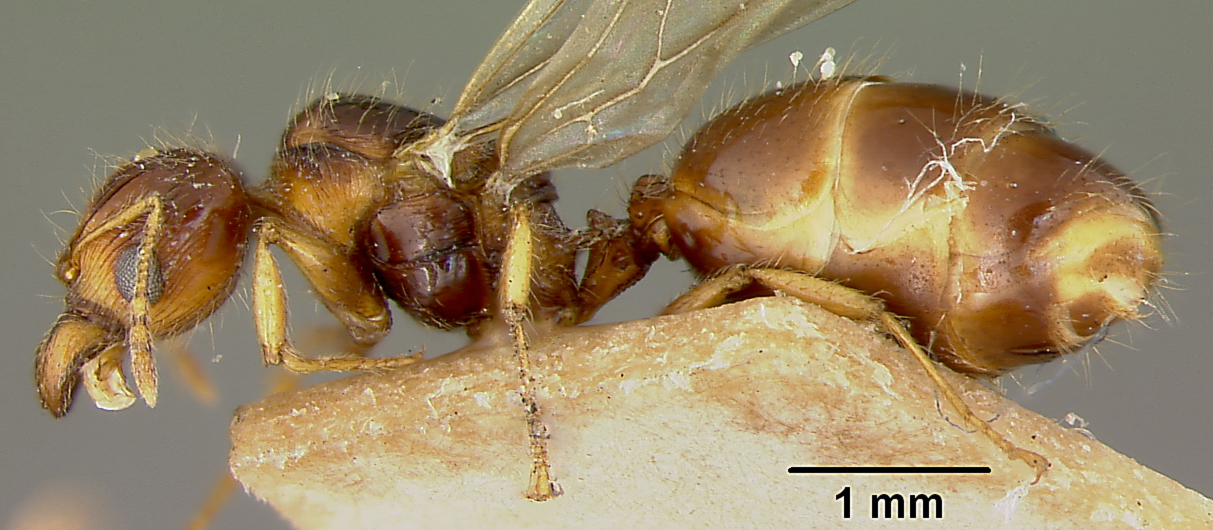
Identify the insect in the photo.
Pheidole knowlesi
